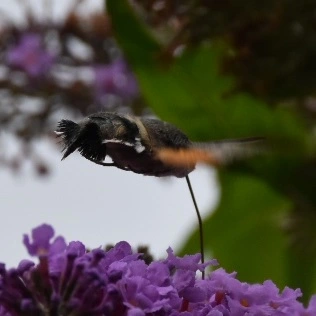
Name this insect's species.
Macroglossum stellatarum
